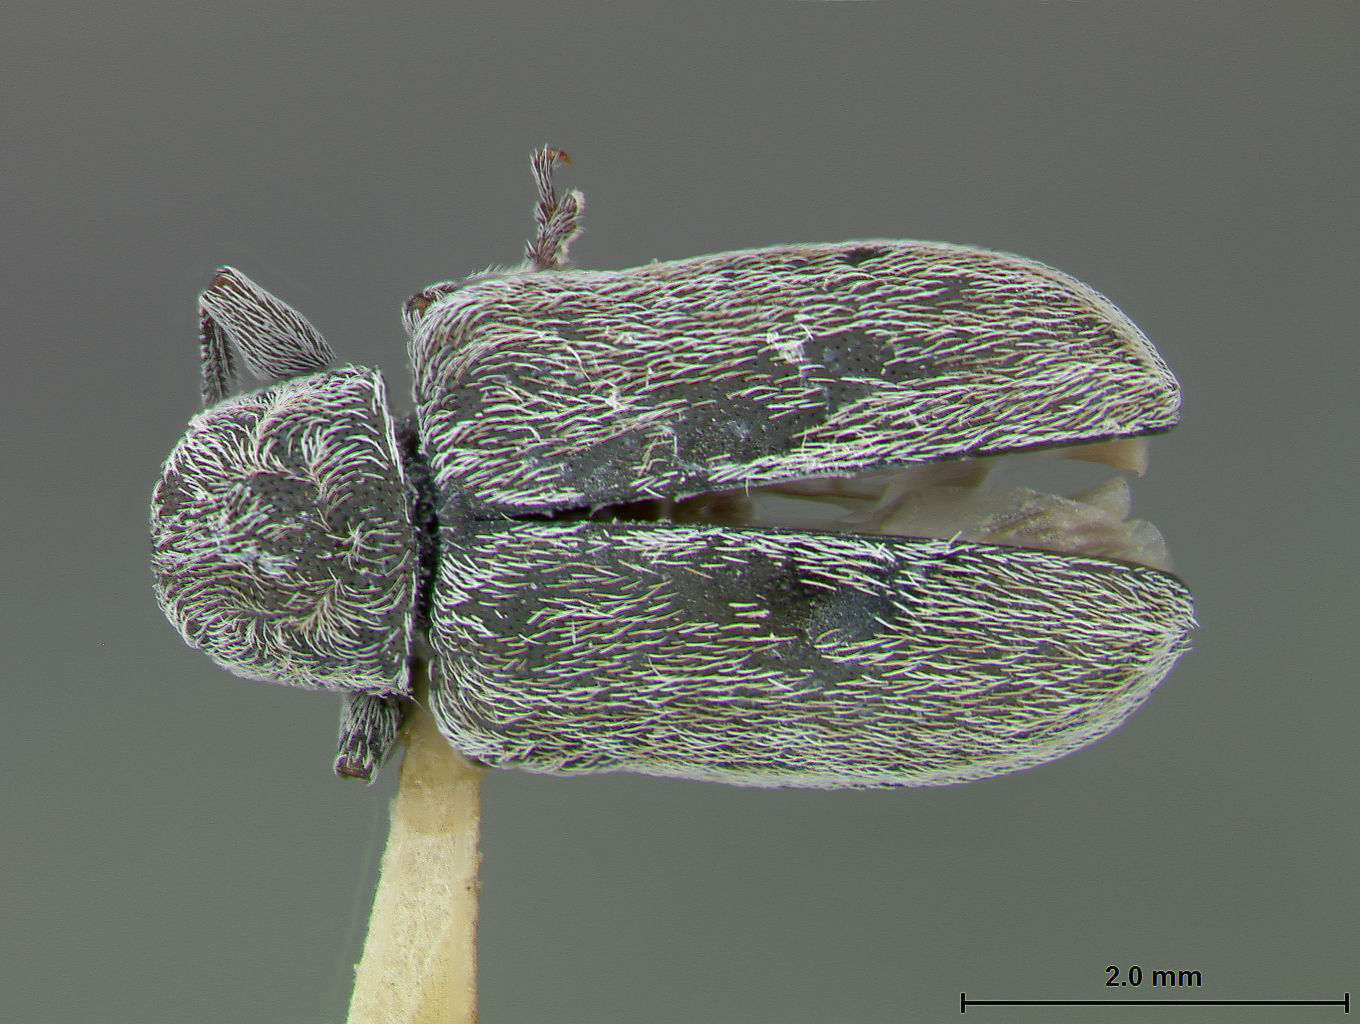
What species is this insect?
Glyptoscelis paula
